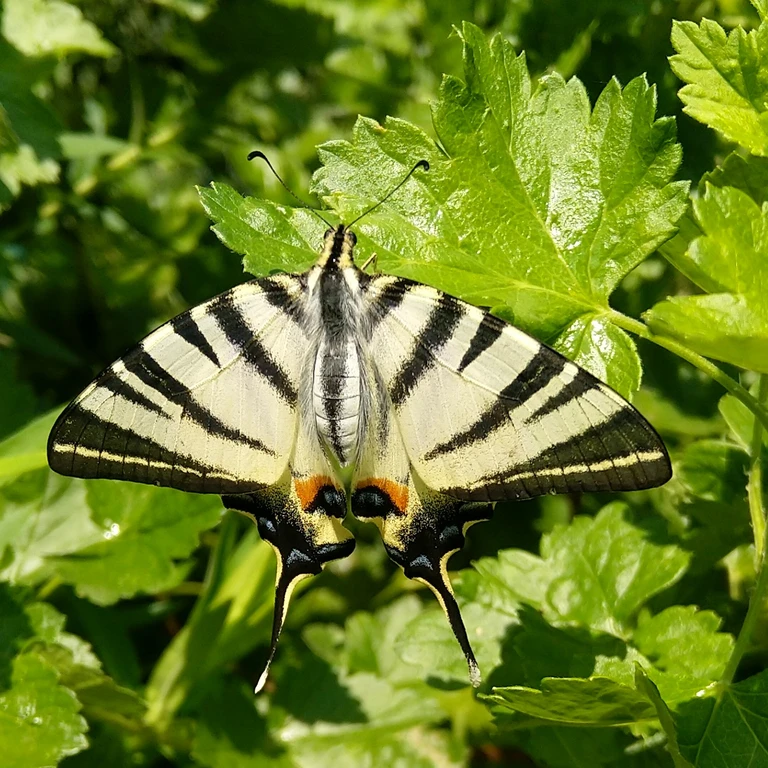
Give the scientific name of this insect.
Iphiclides podalirius
